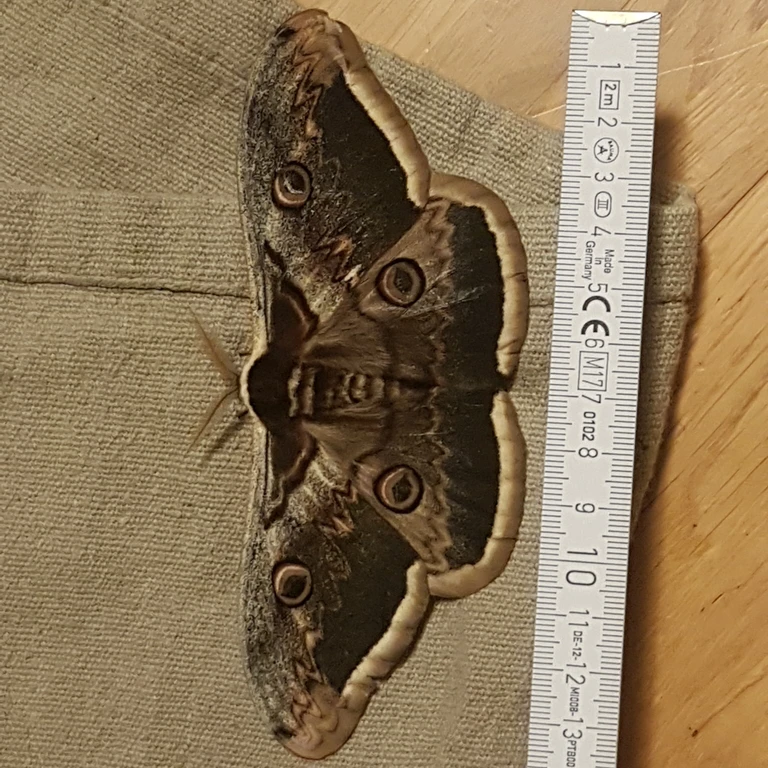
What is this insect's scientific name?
Saturnia pyri
